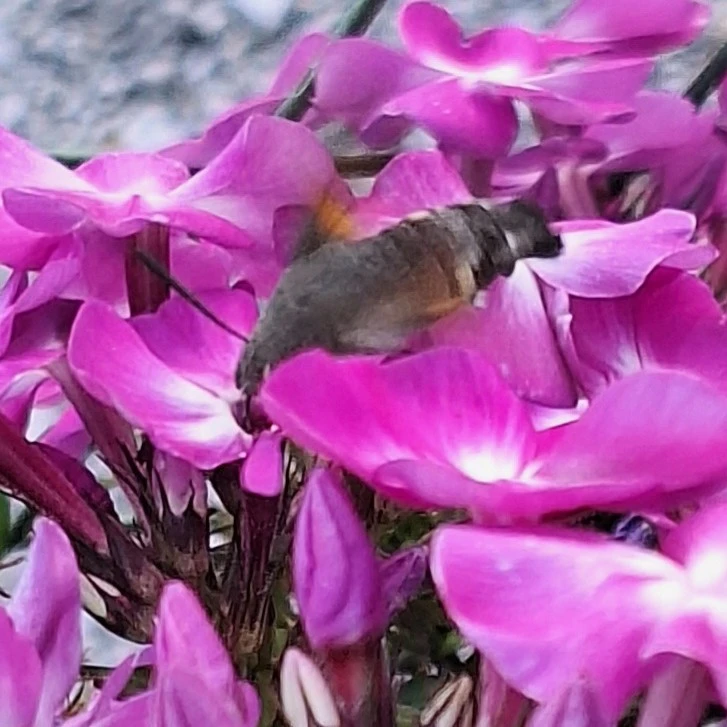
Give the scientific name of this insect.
Macroglossum stellatarum
